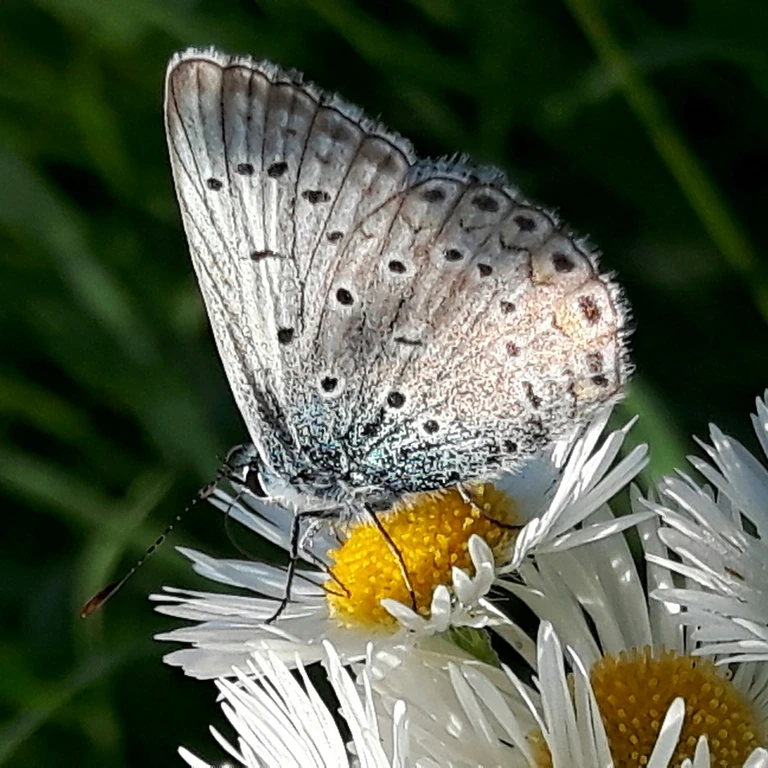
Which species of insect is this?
Polyommatus icarus
